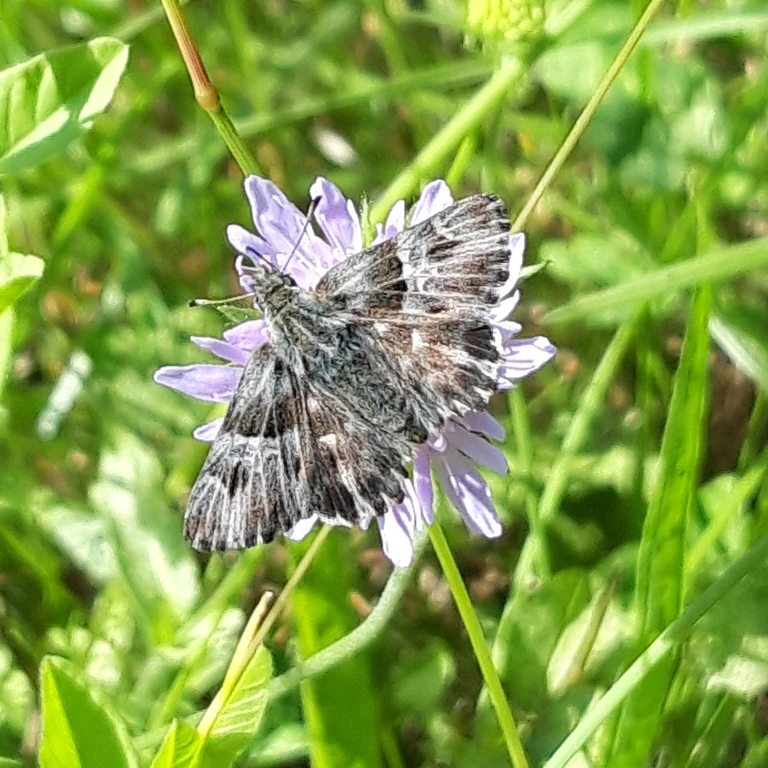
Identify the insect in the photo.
Muschampia floccifera (also Carcharodus floccifera)
